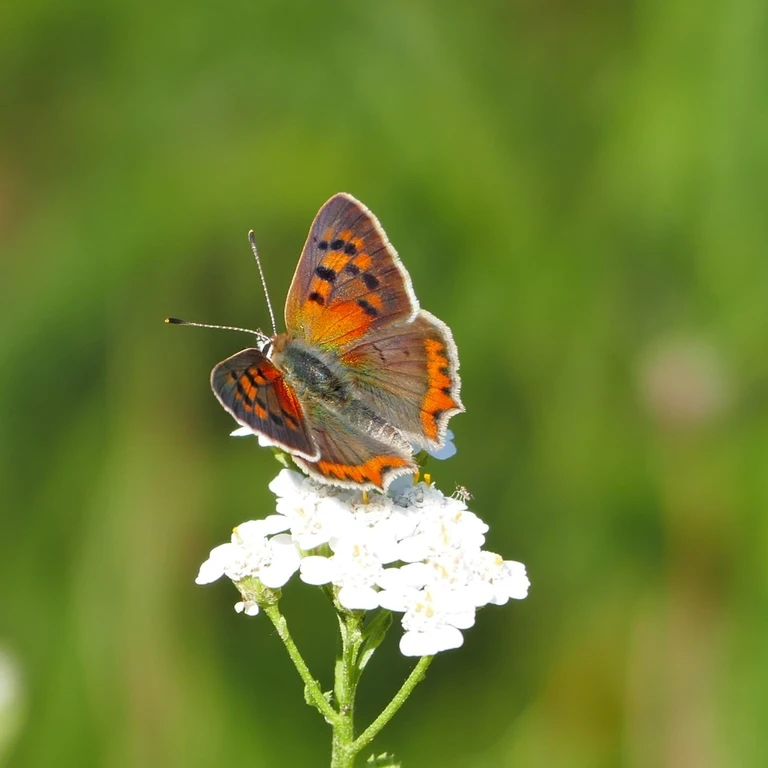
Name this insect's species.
Lycaena phlaeas
